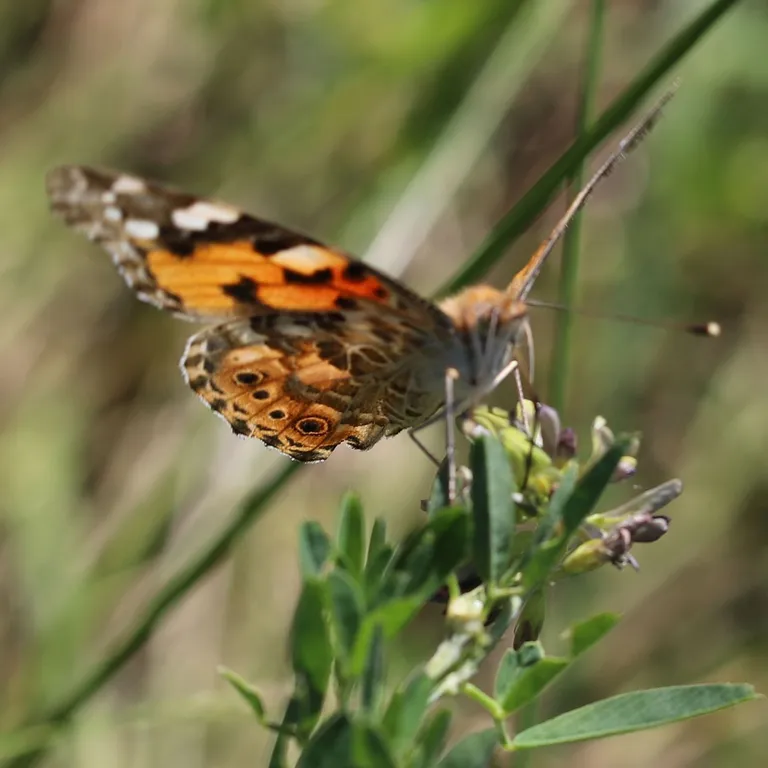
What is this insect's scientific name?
Vanessa cardui
